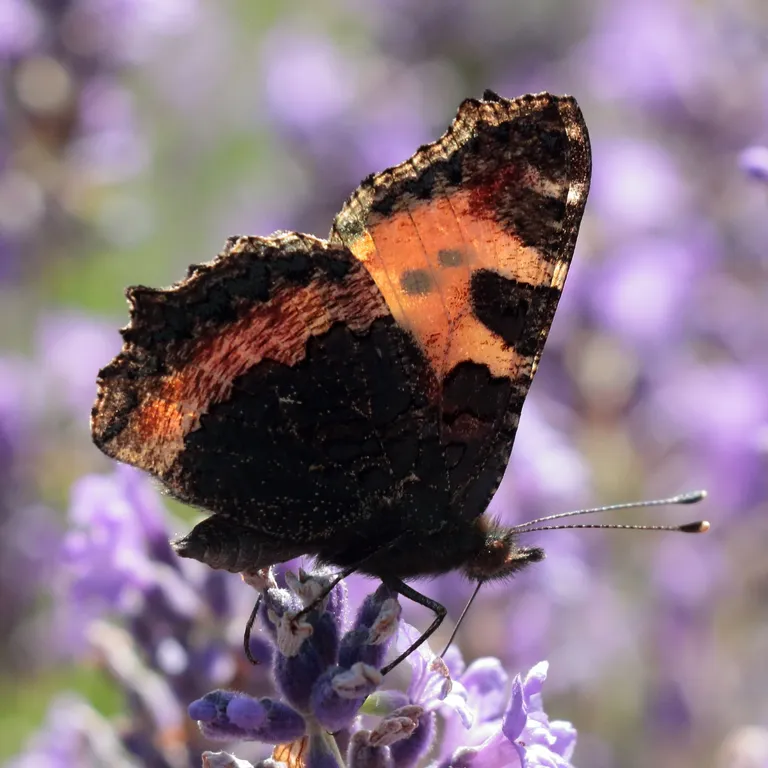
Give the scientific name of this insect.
Aglais urticae
